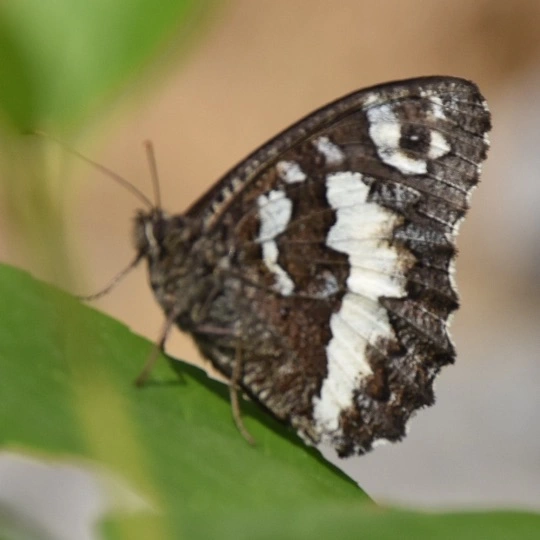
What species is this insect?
Brintesia circe
